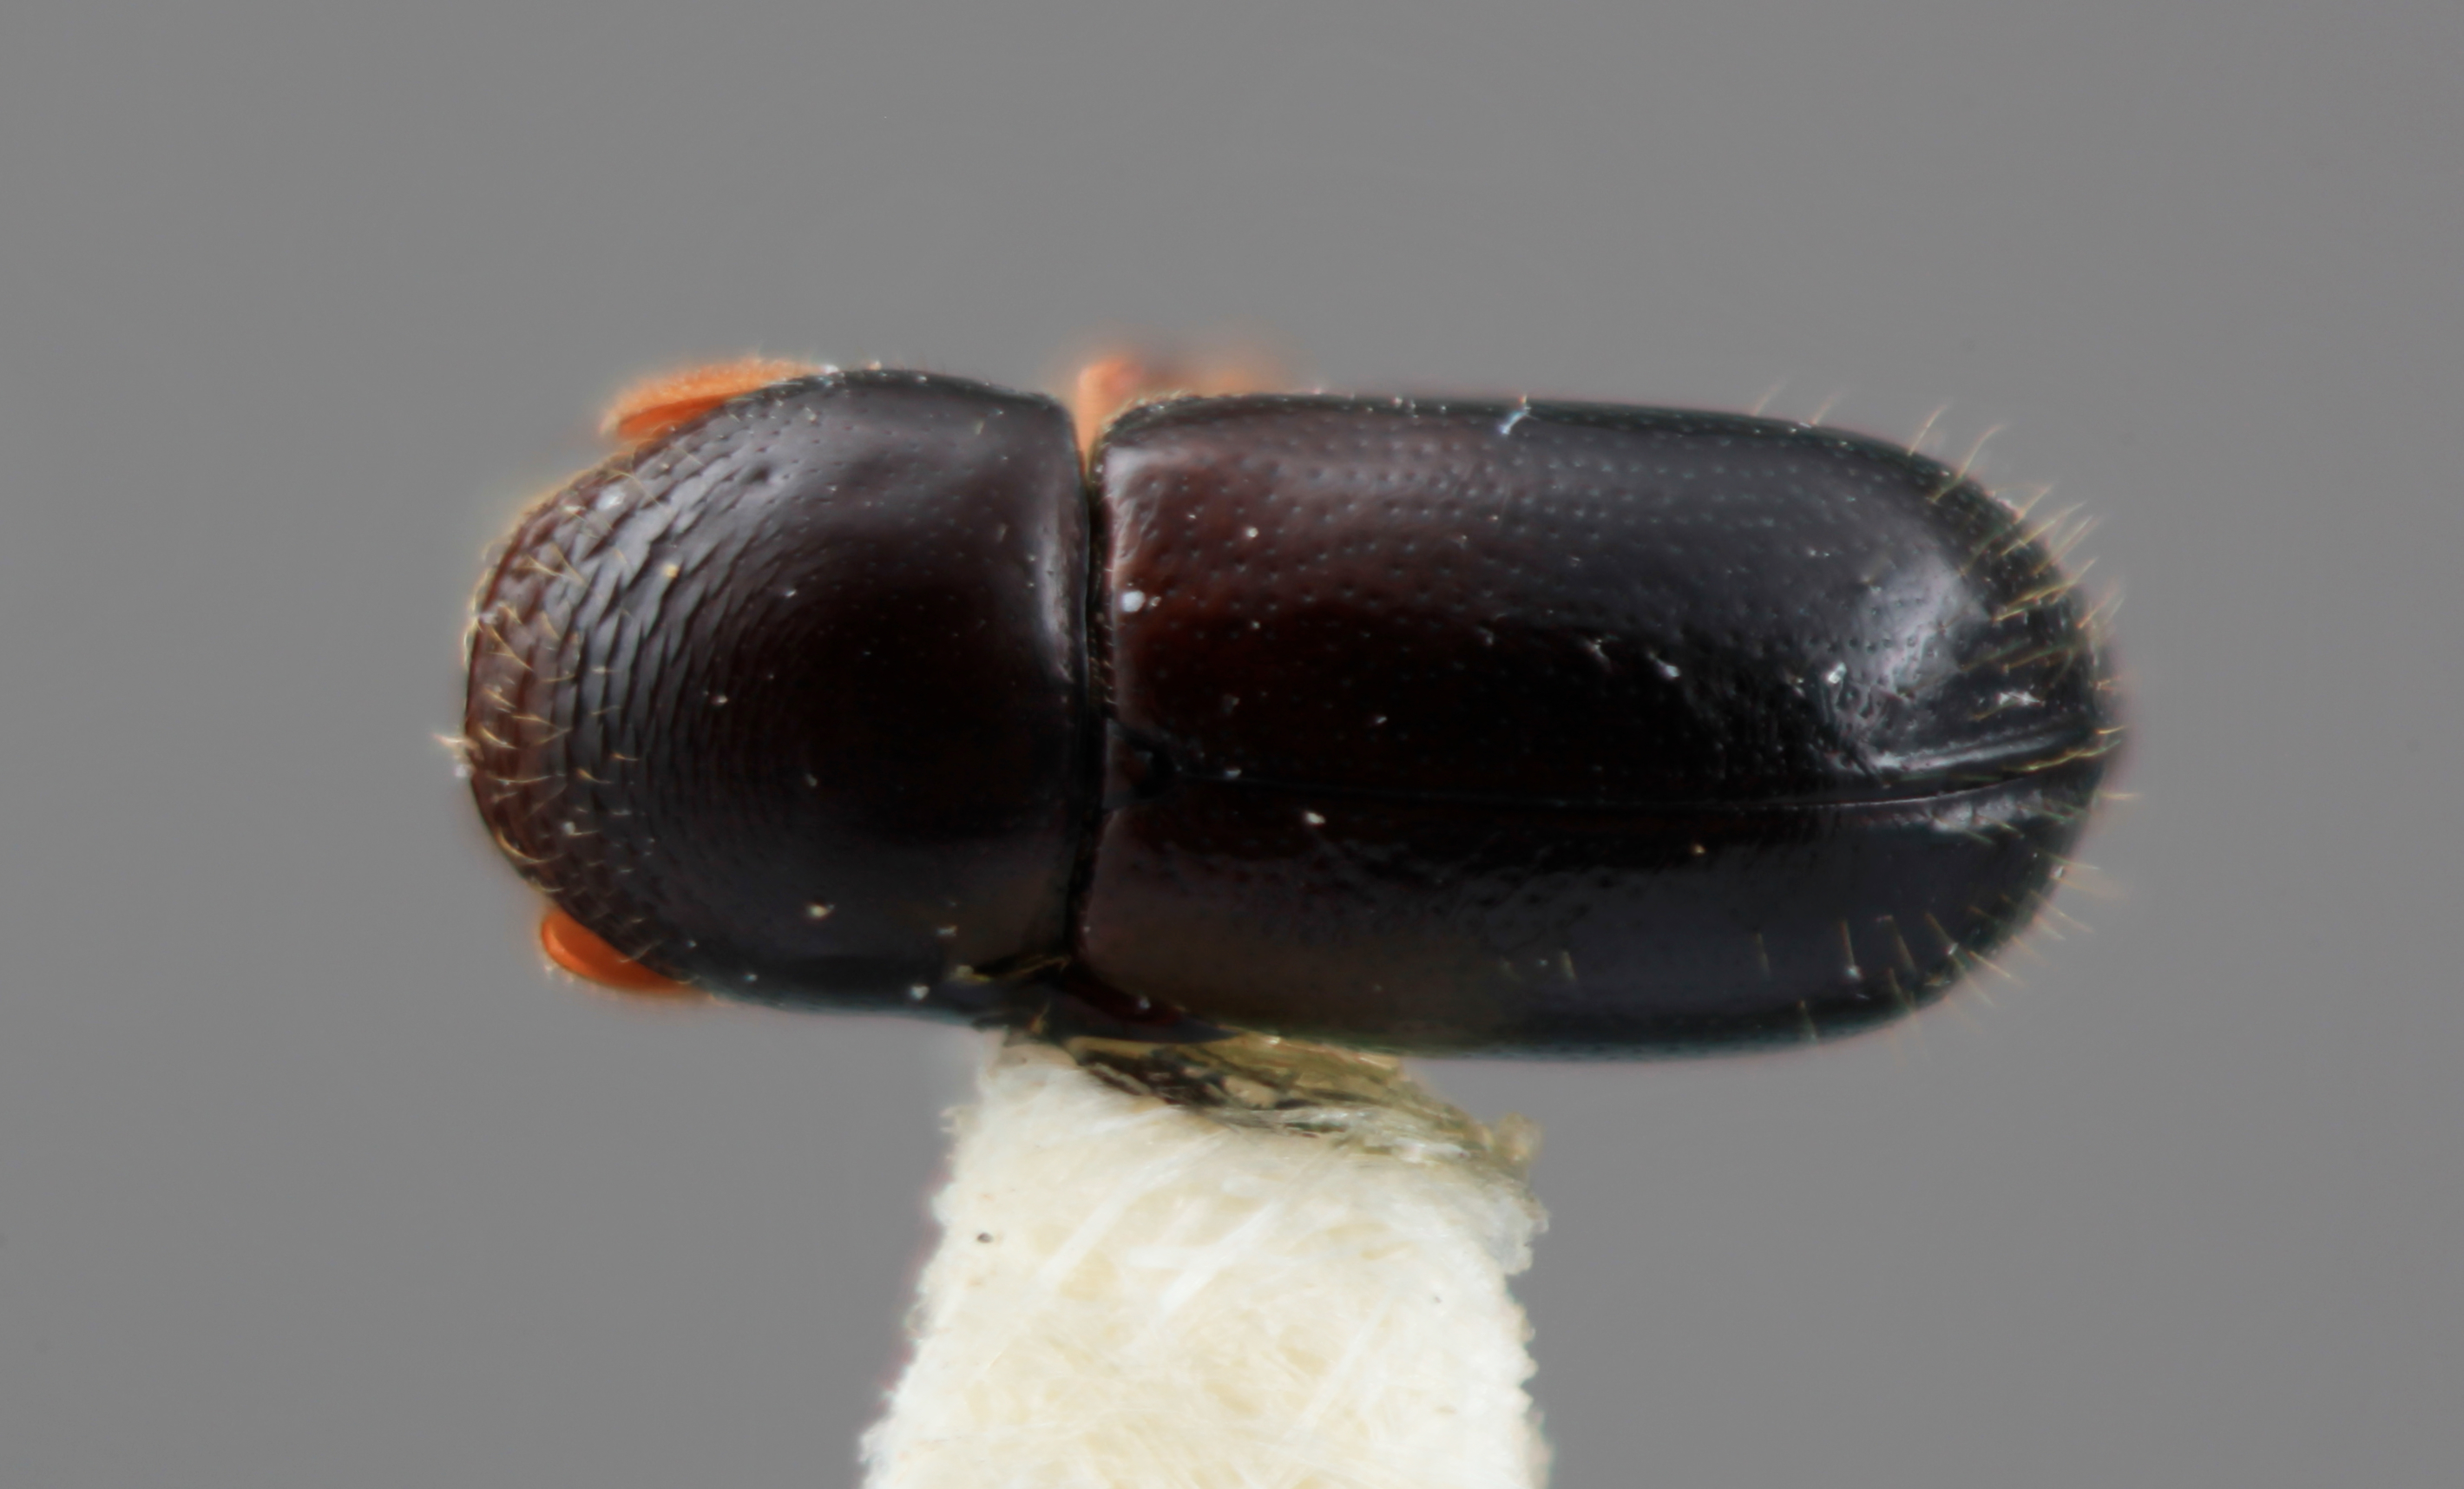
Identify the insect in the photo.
Corthylus equihuai
